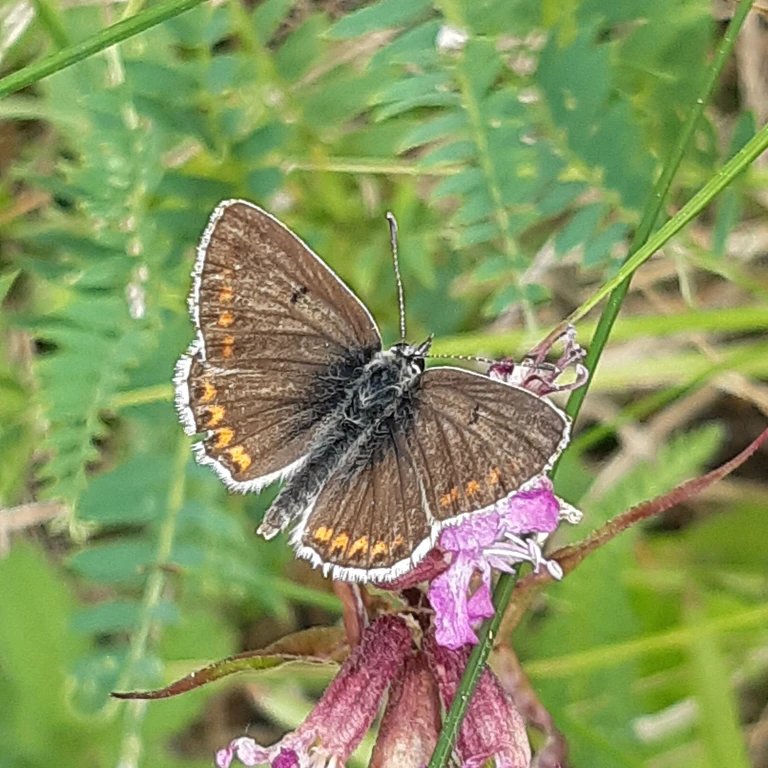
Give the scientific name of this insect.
Aricia agestis/artaxerxes
